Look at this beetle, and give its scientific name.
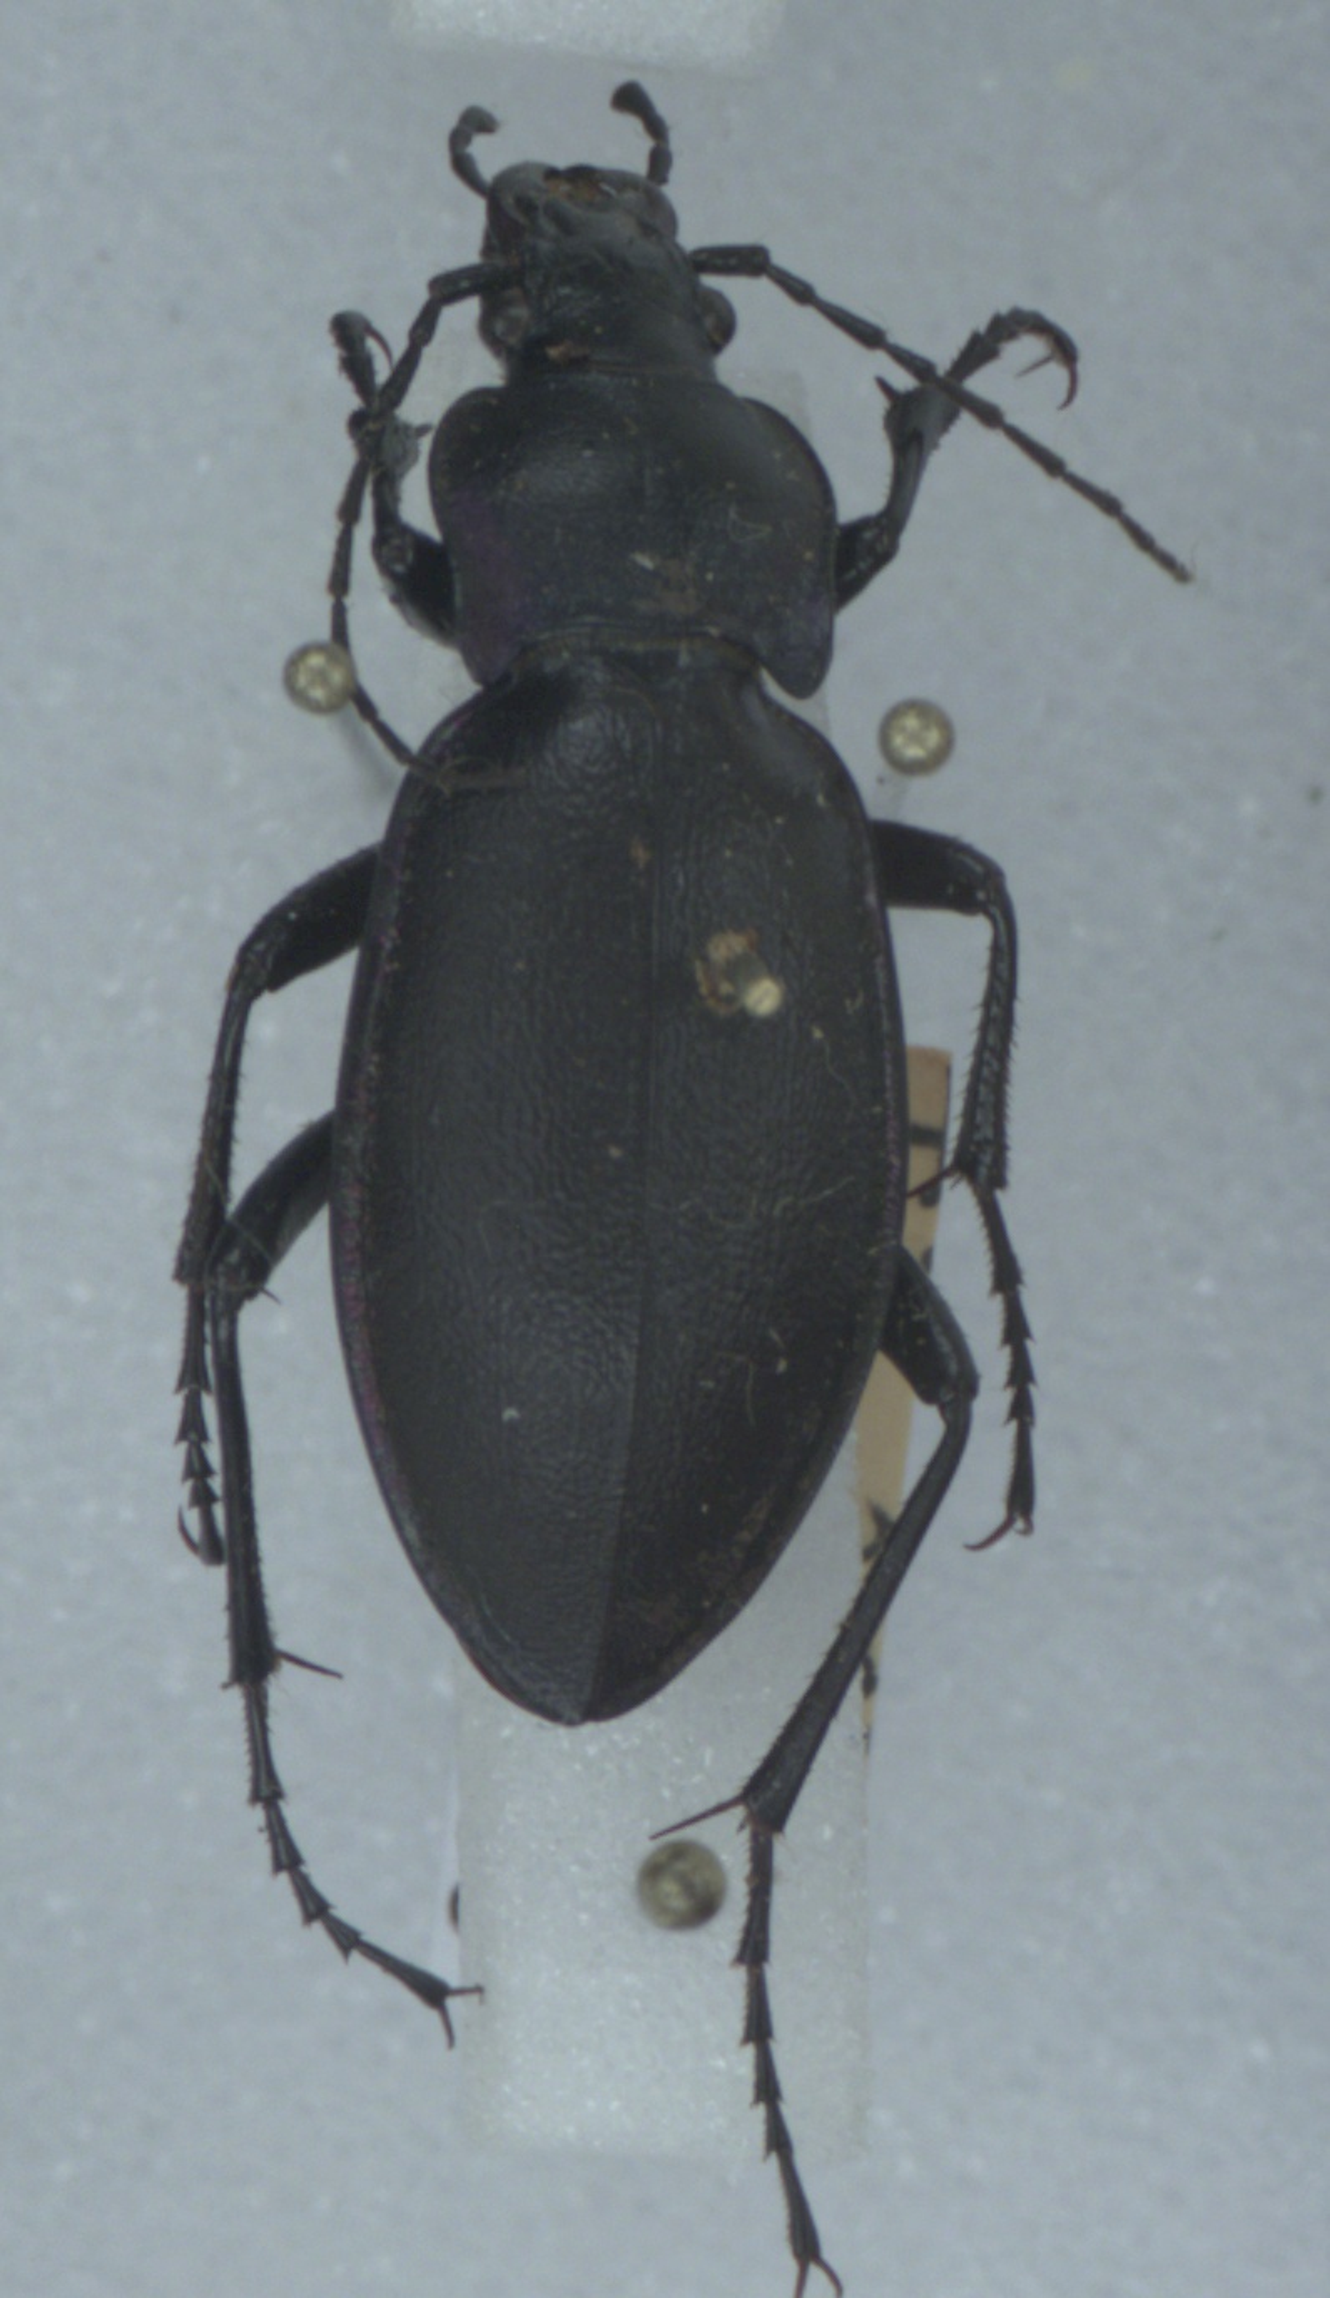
Carabus violaceus
